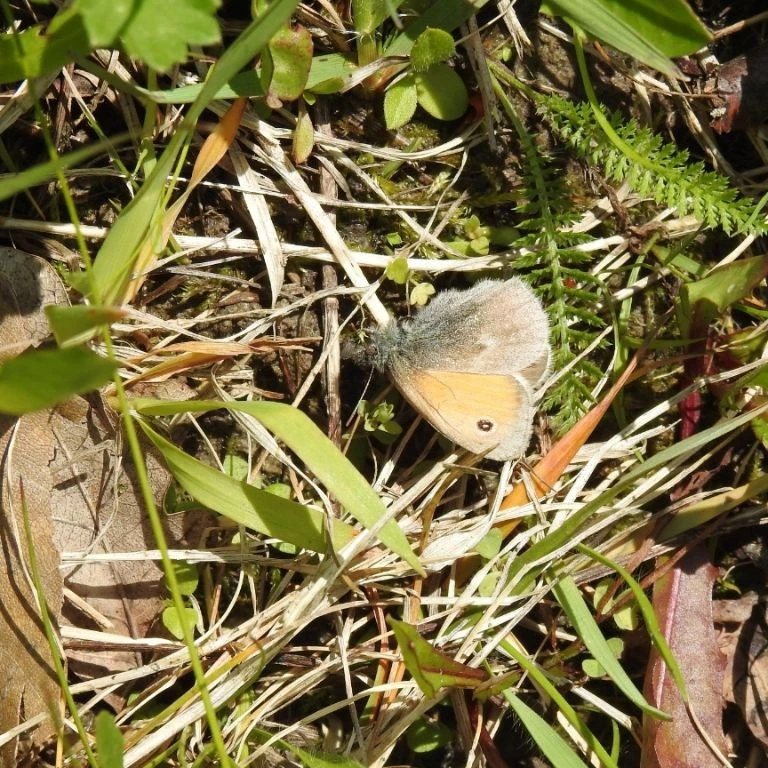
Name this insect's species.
Coenonympha pamphilus
